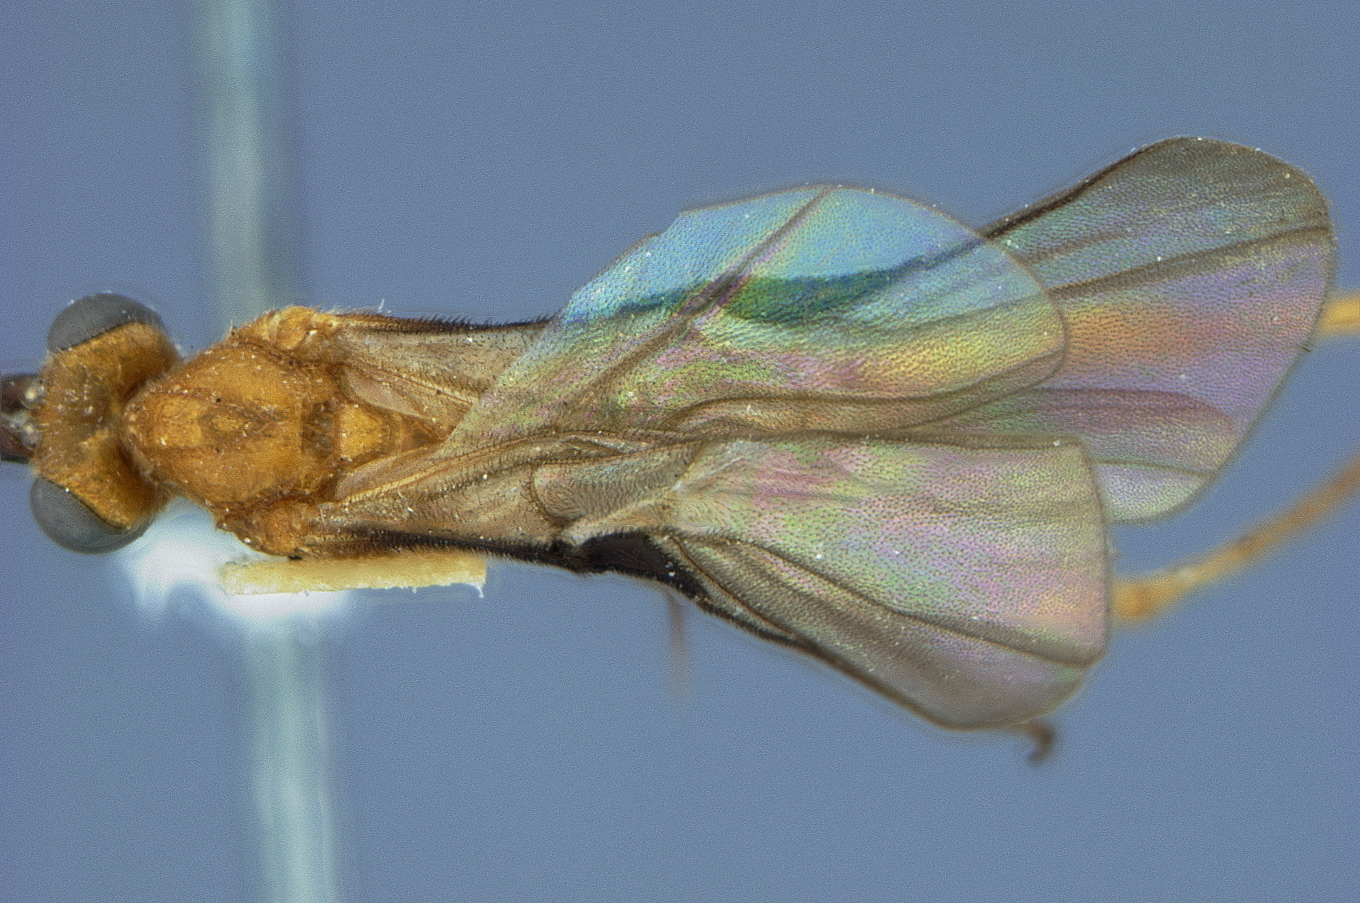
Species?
Neophylax snyderi
